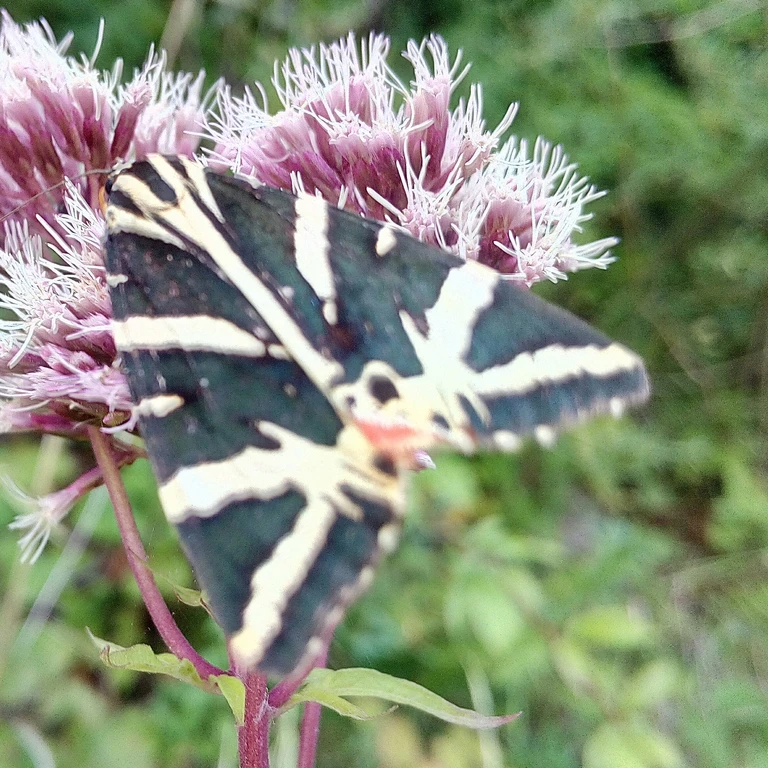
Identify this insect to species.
Euplagia quadripunctaria
